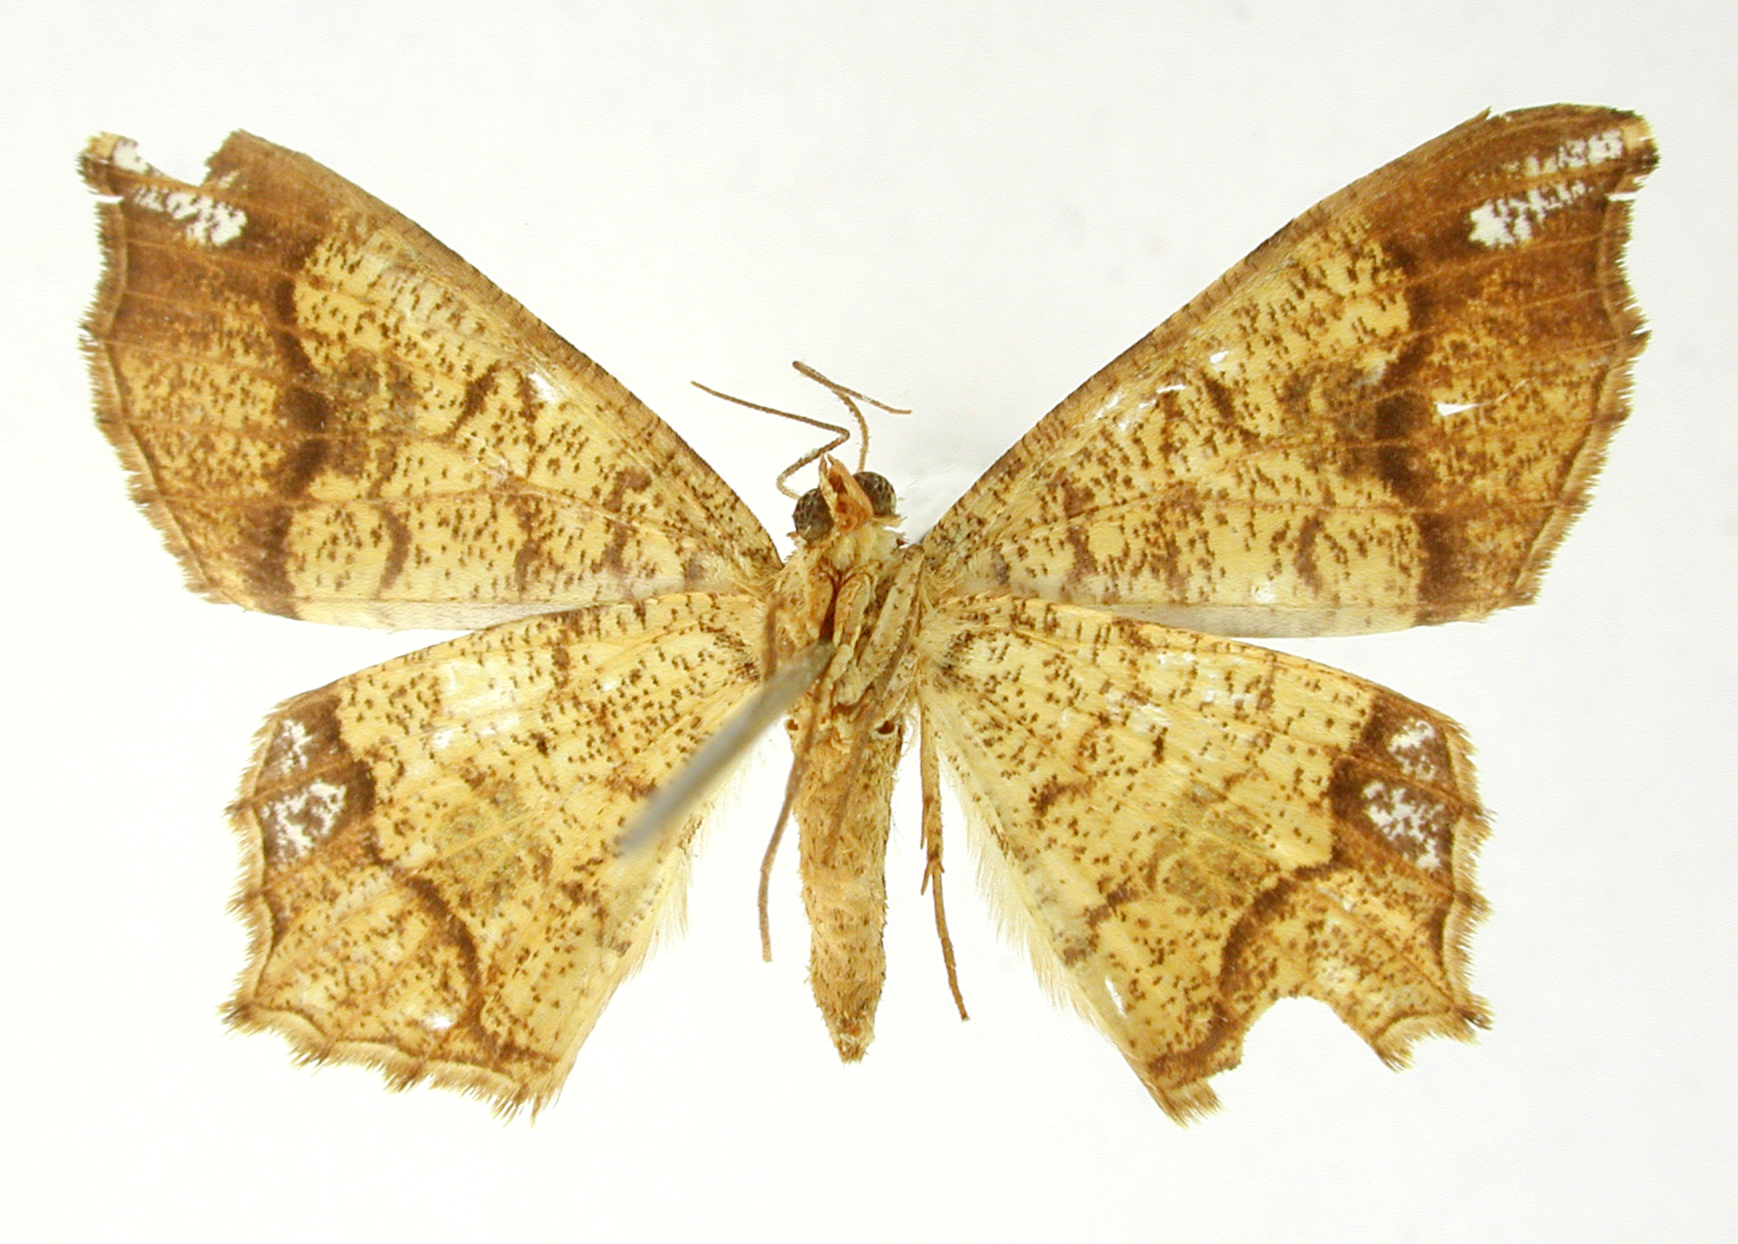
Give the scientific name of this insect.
Semiothisa discata
